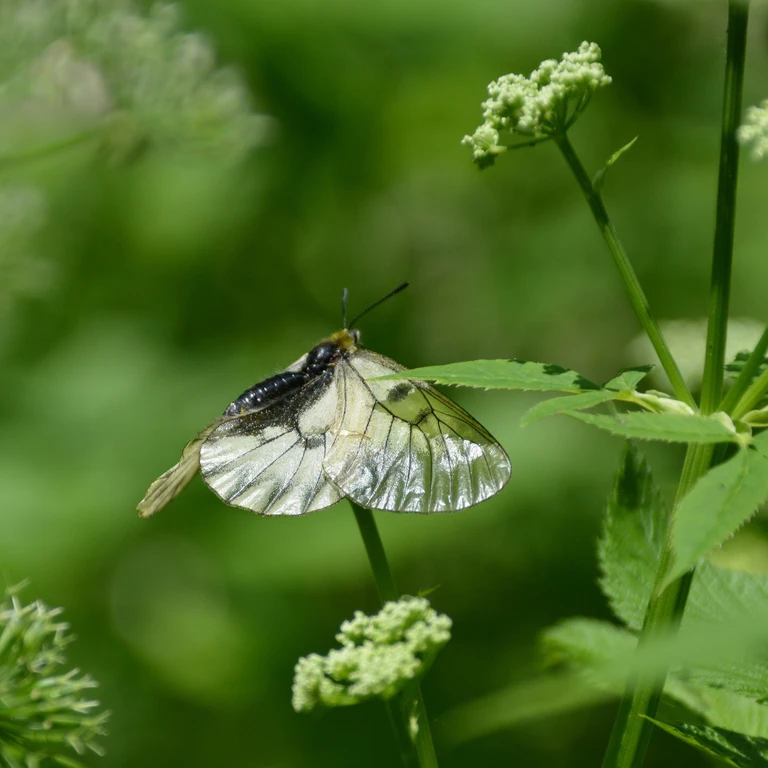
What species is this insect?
Parnassius mnemosyne
